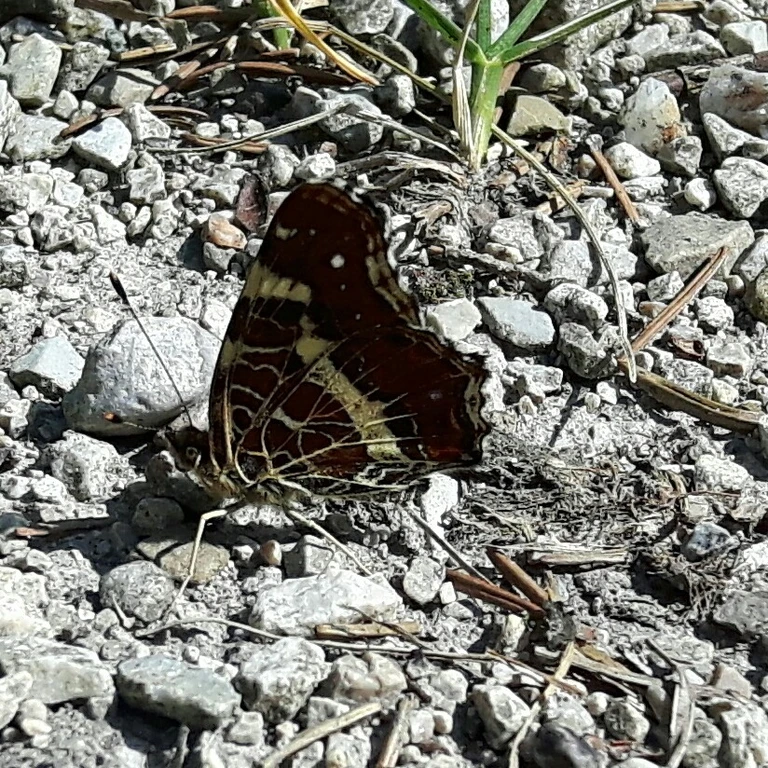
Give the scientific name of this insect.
Araschnia levana
